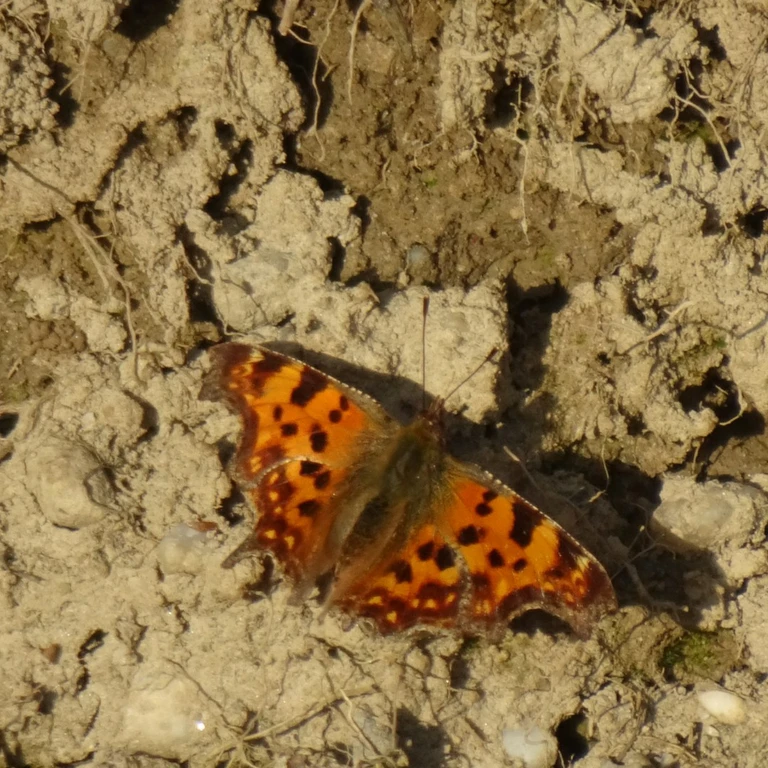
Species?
Polygonia c-album
